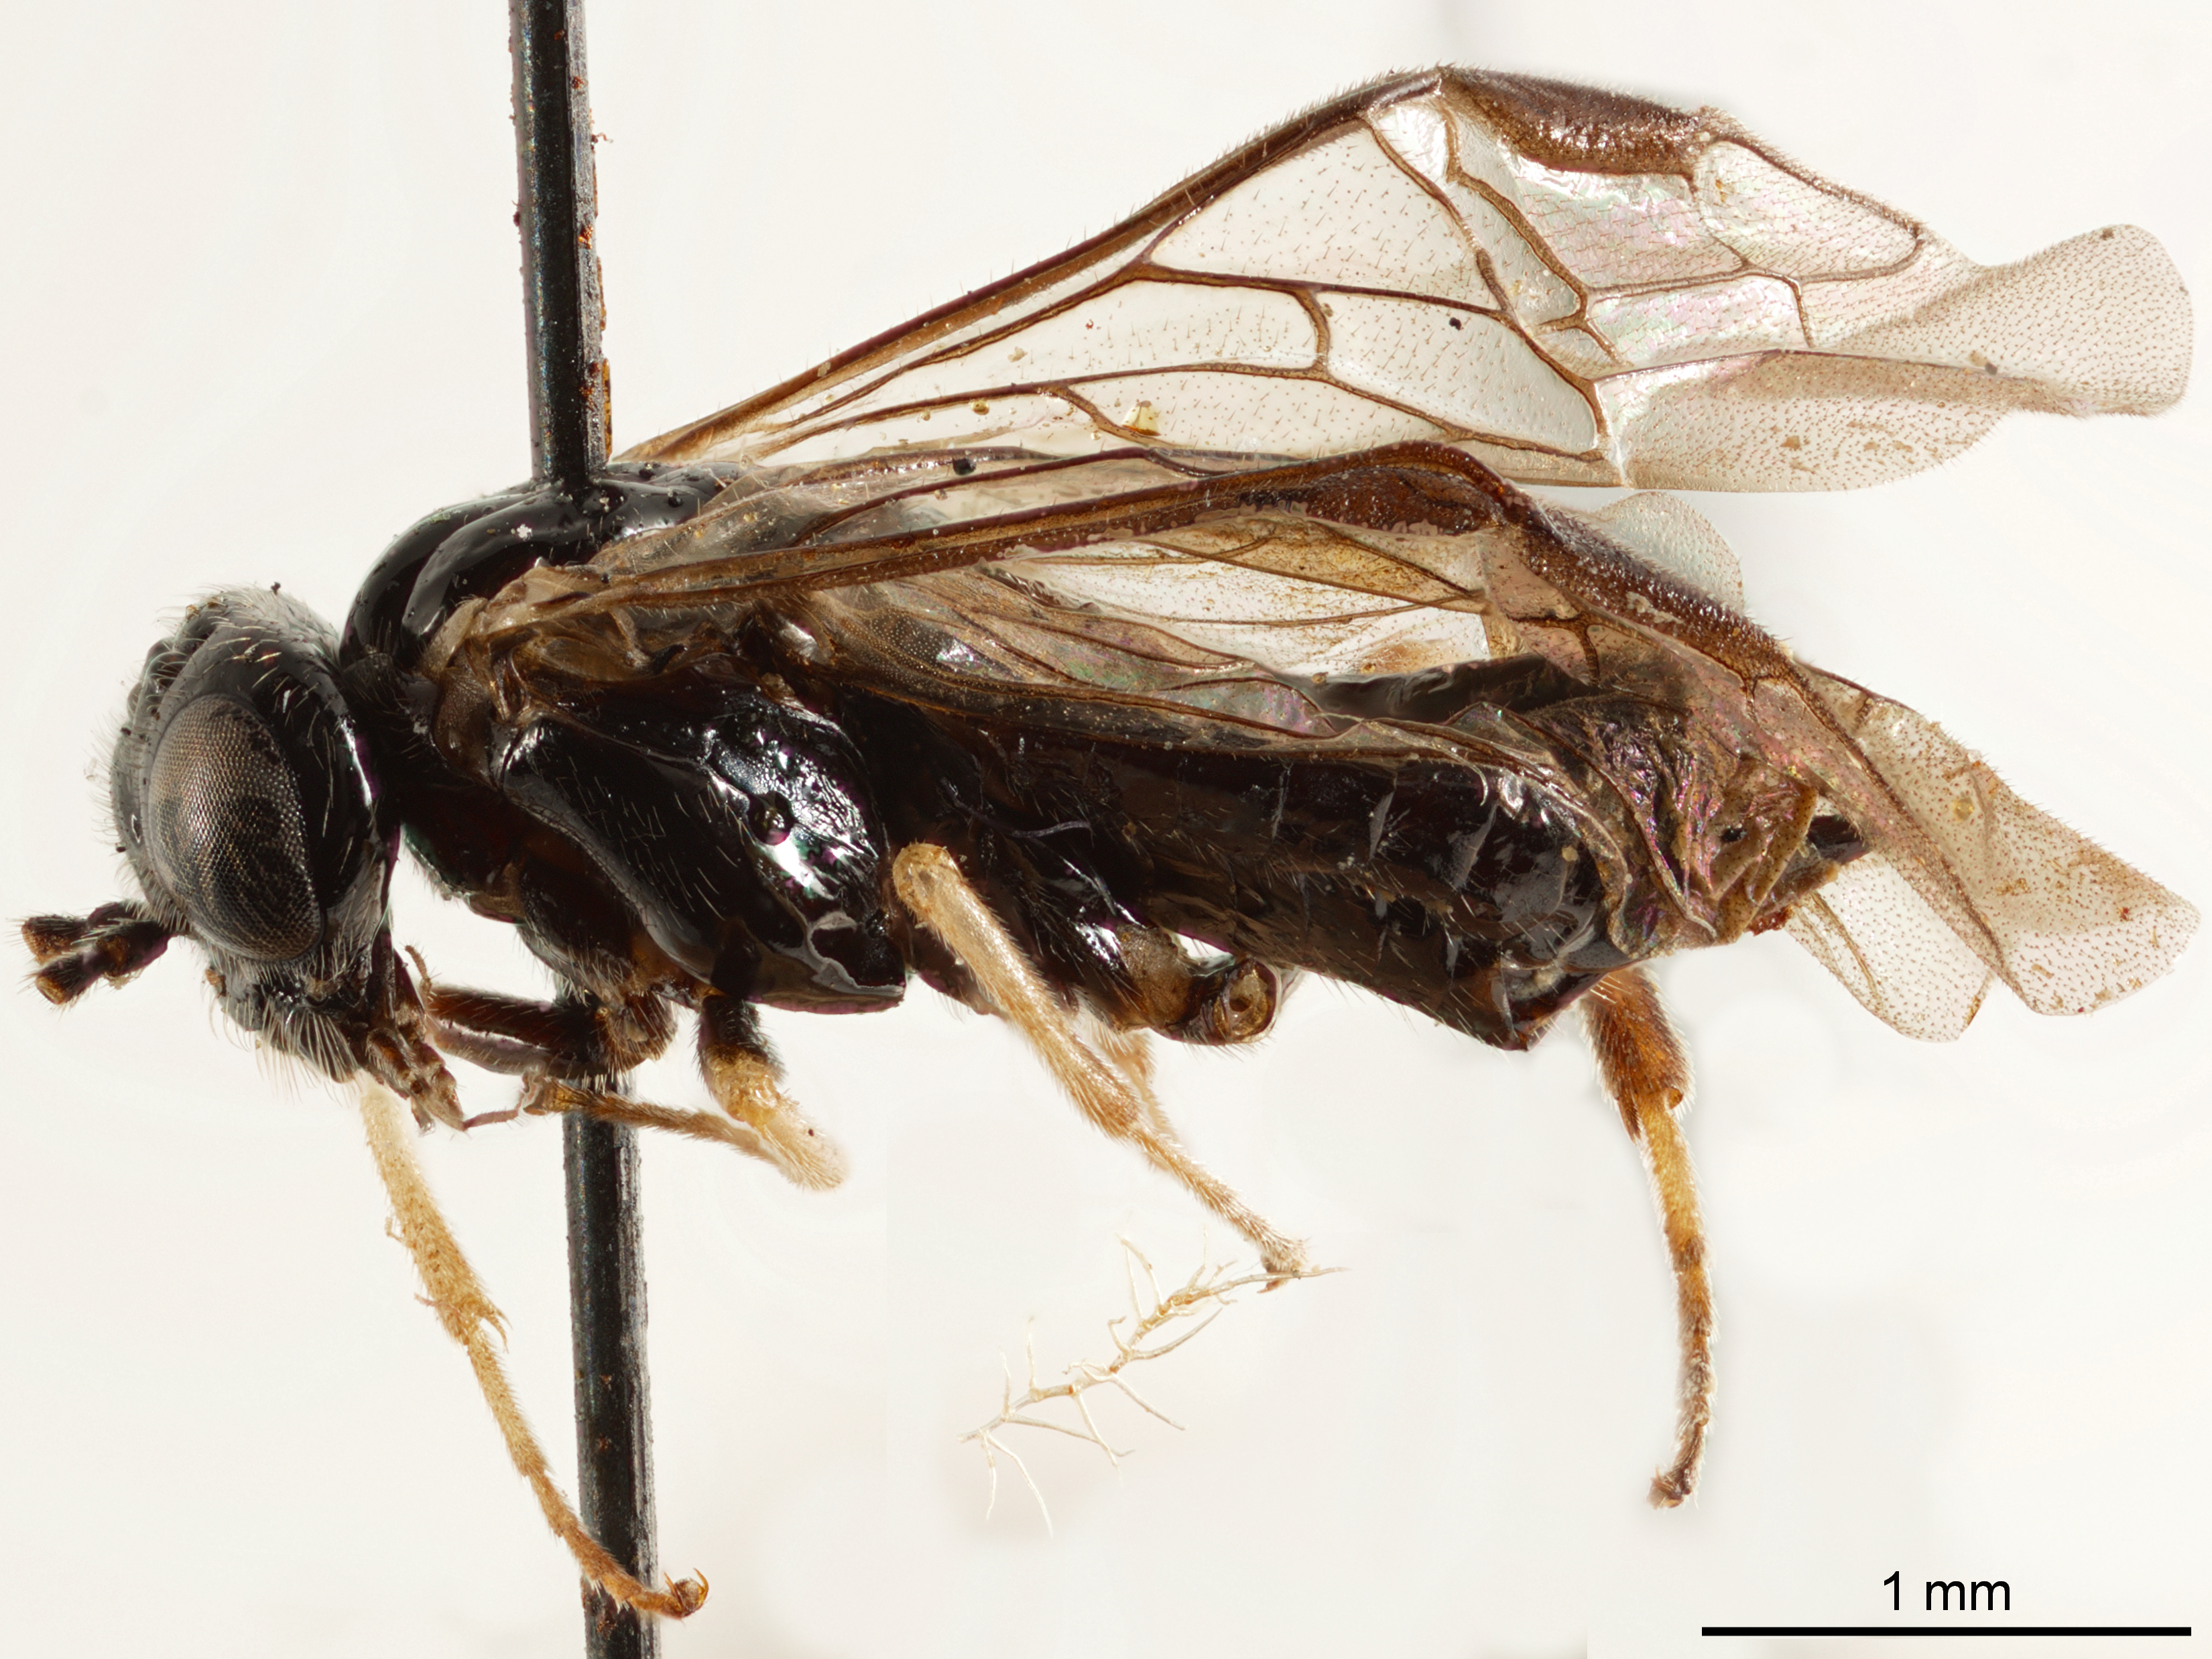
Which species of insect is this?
Bidigitus platani
